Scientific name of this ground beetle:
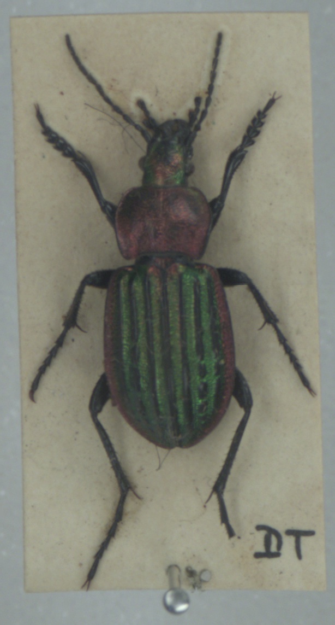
Carabus nitens
